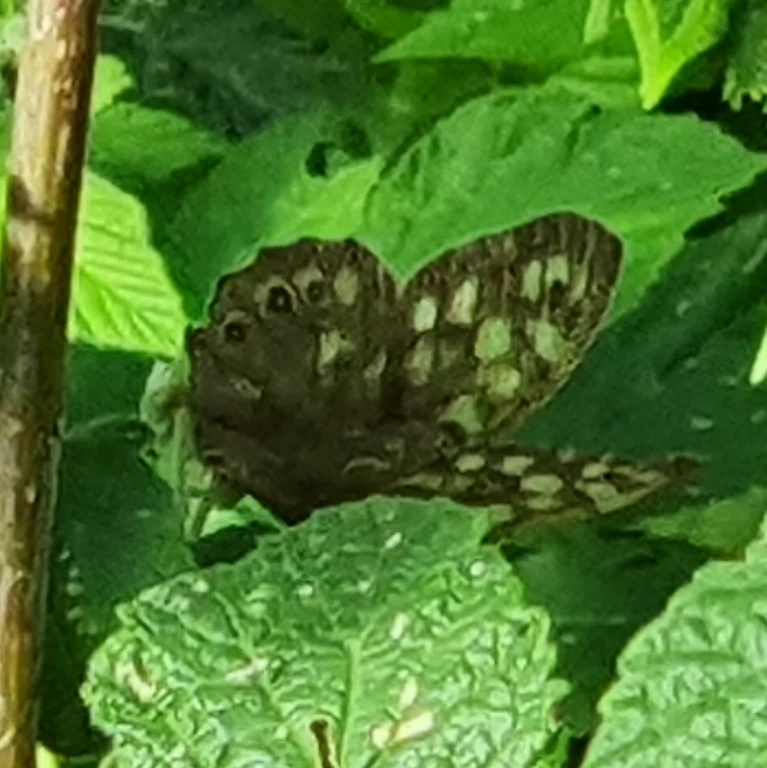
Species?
Pararge aegeria
